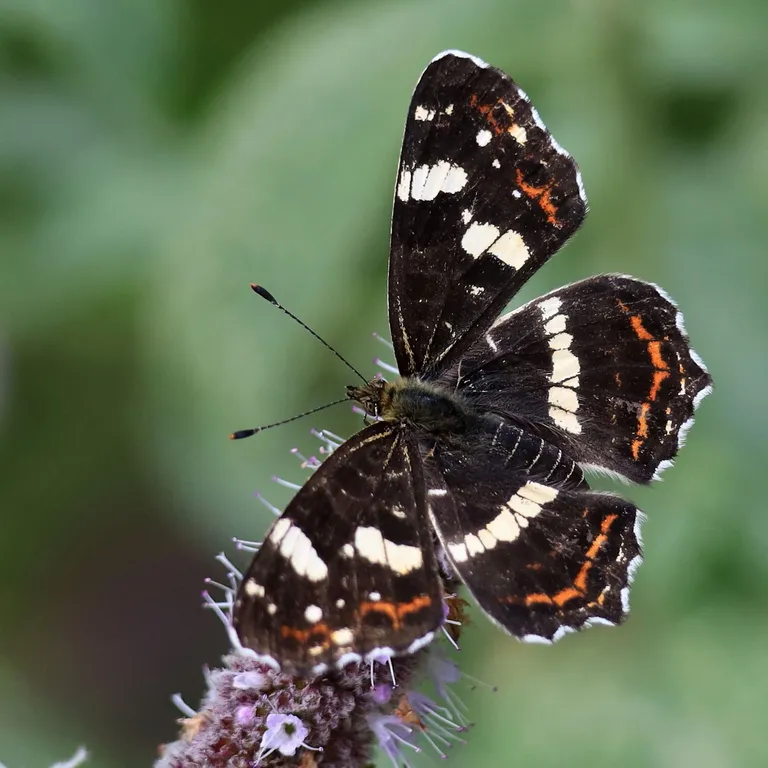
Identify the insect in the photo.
Araschnia levana
